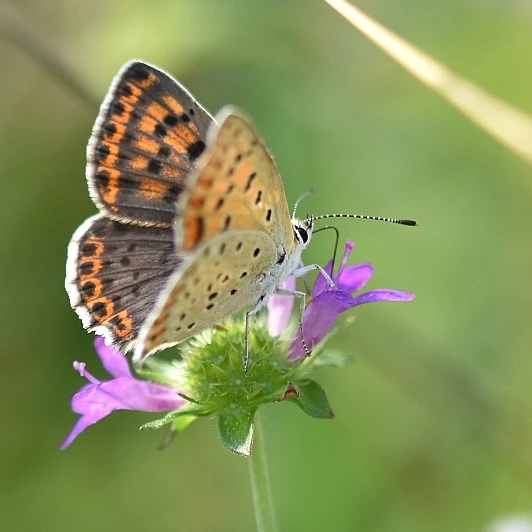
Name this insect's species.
Lycaena tityrus (also Loweia tityrus)
